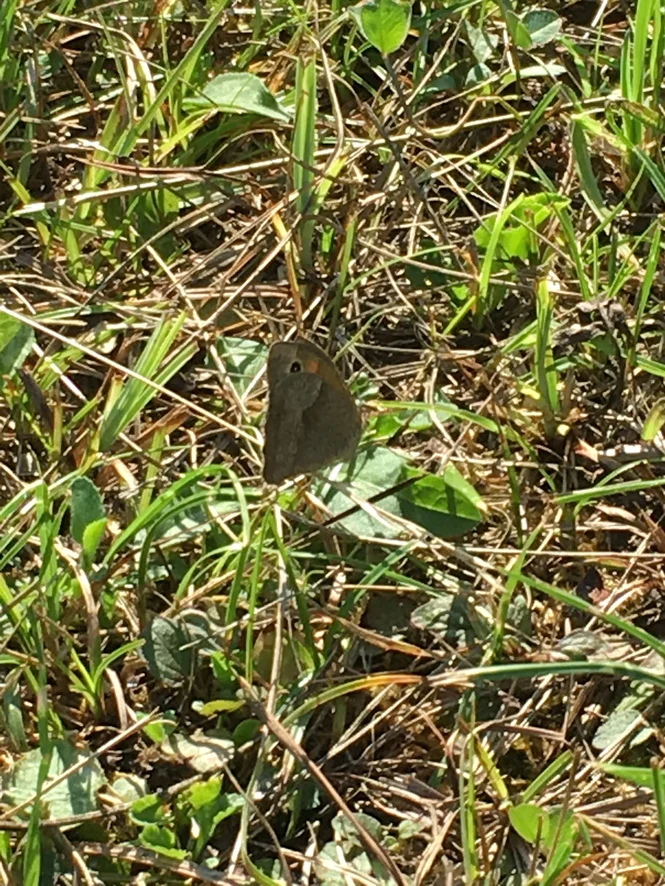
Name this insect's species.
Maniola jurtina
